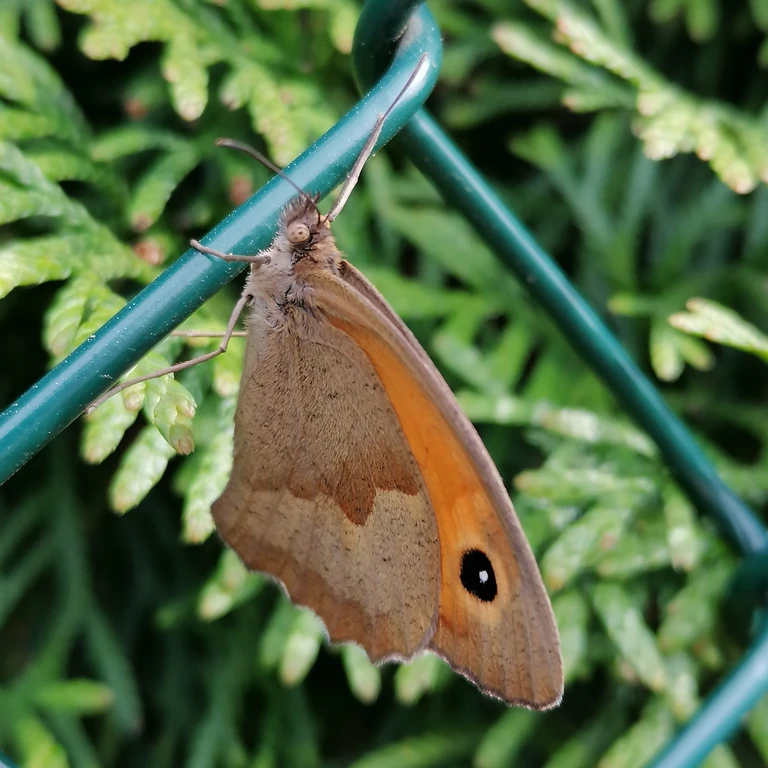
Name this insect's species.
Maniola jurtina
